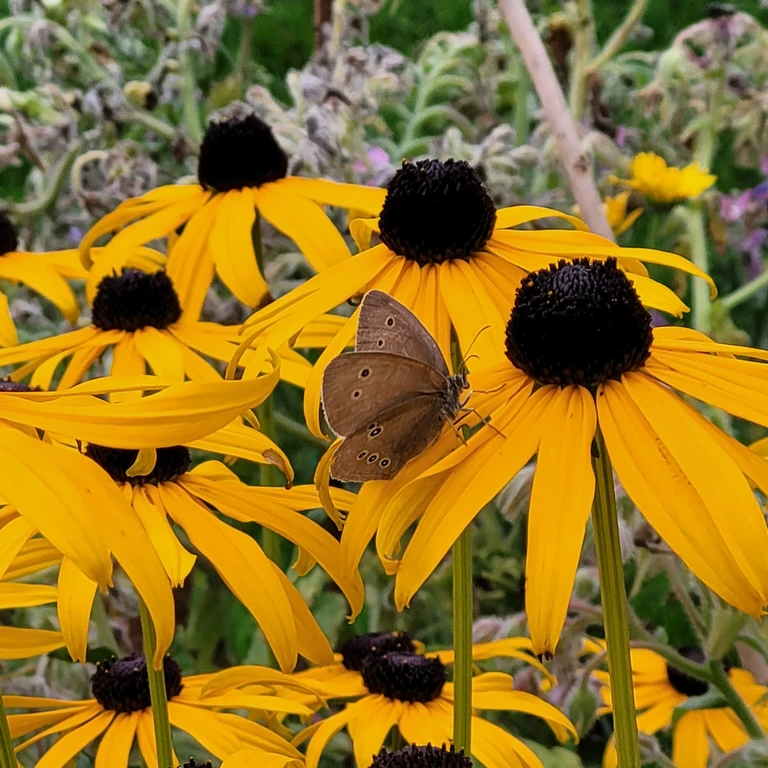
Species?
Aphantopus hyperantus
